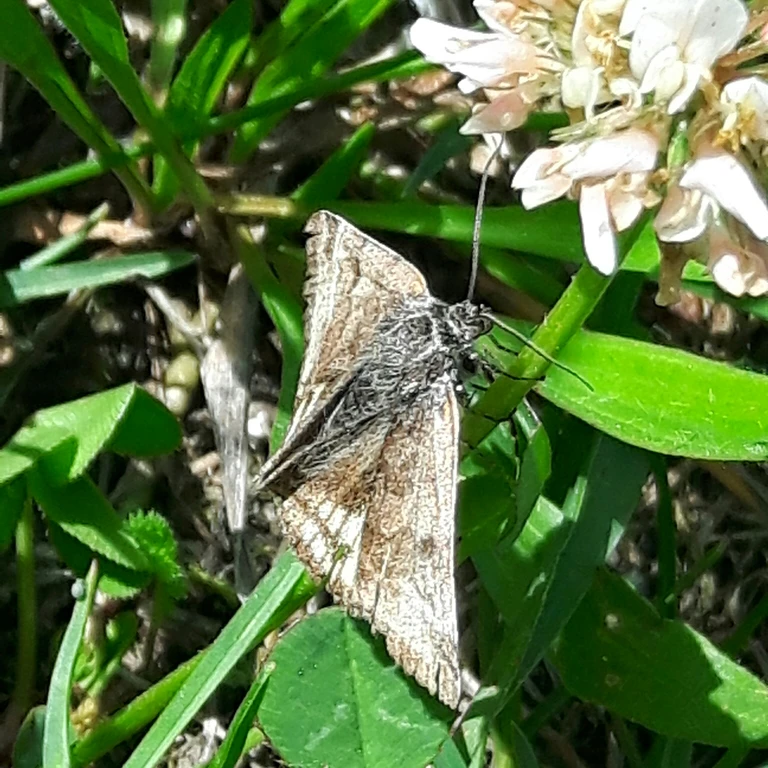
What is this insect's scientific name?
Euclidia glyphica
